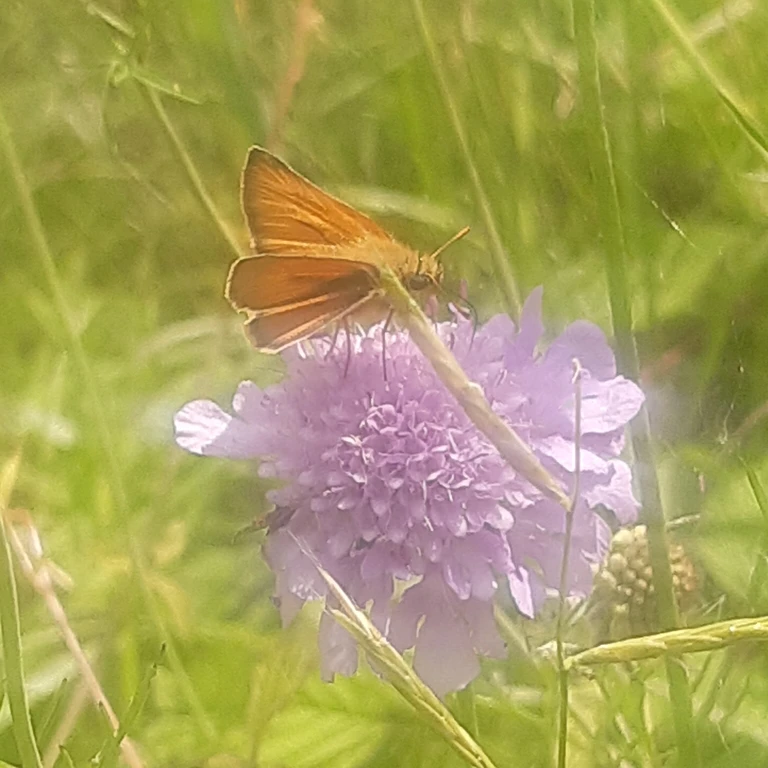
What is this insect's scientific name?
Thymelicus sylvestris
